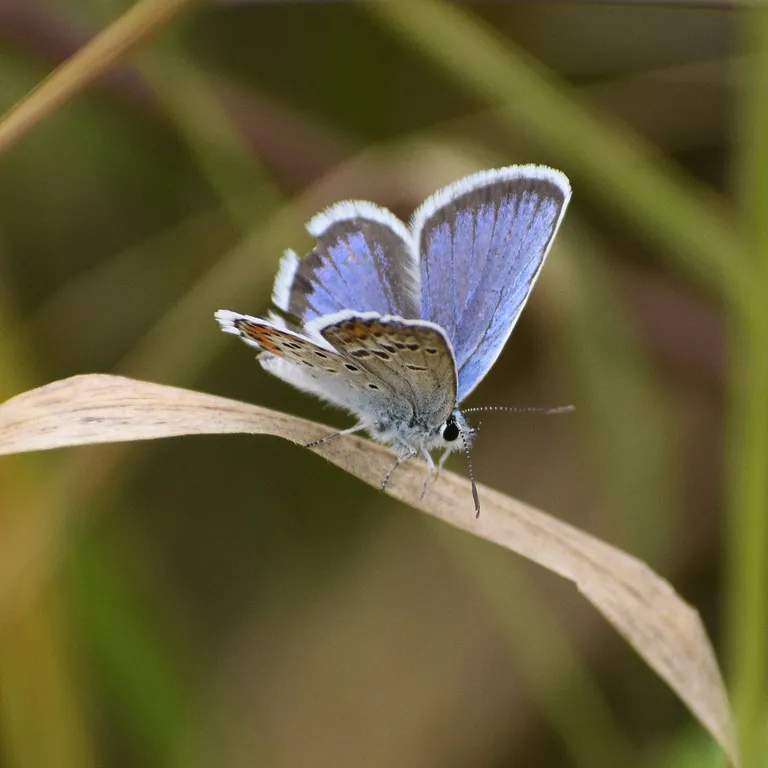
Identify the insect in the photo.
Plebejus argus
